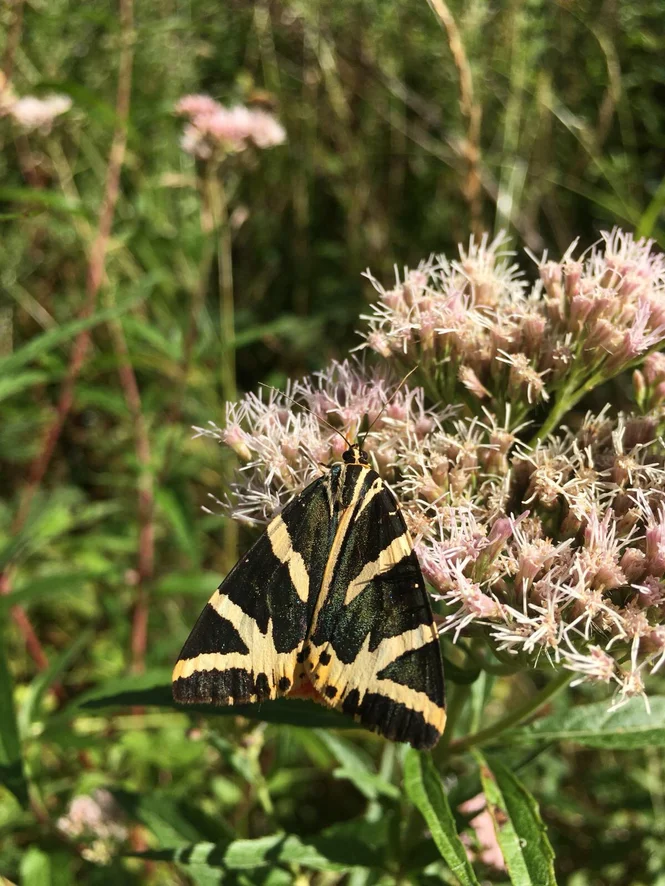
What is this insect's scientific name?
Euplagia quadripunctaria
